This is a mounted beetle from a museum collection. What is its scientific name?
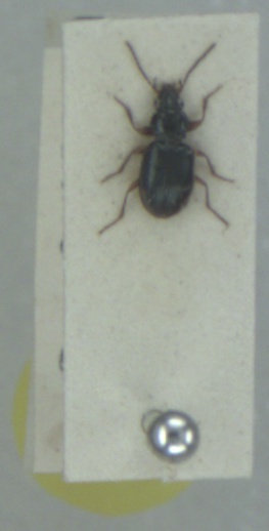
Bembidion clarkei
